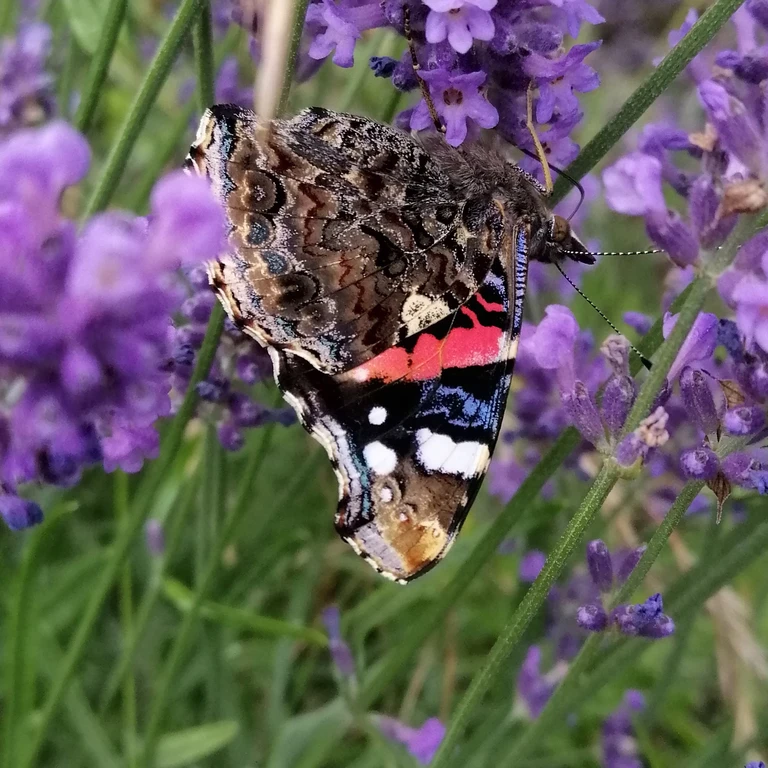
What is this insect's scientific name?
Vanessa atalanta
